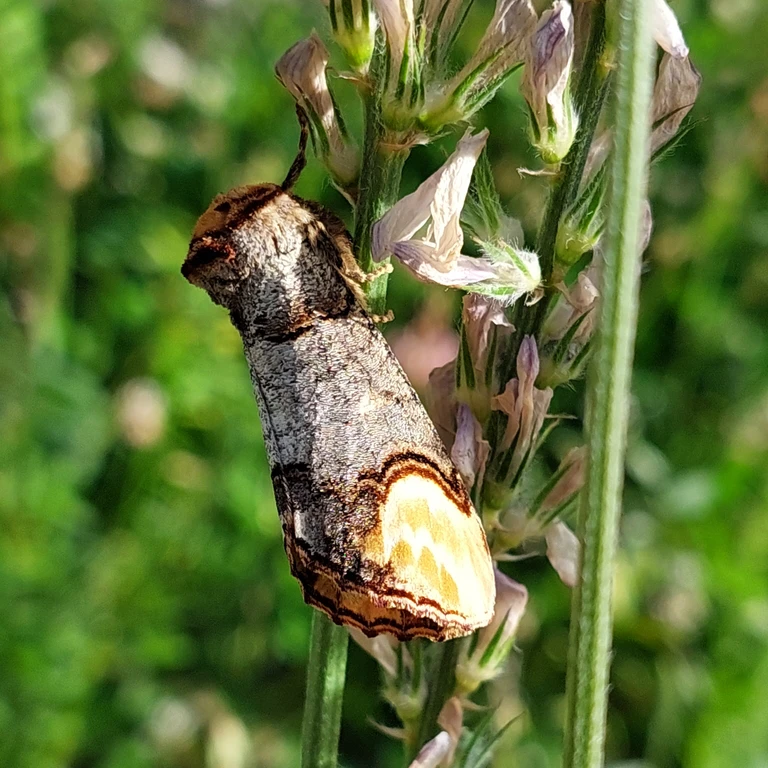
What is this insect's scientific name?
Phalera bucephala
